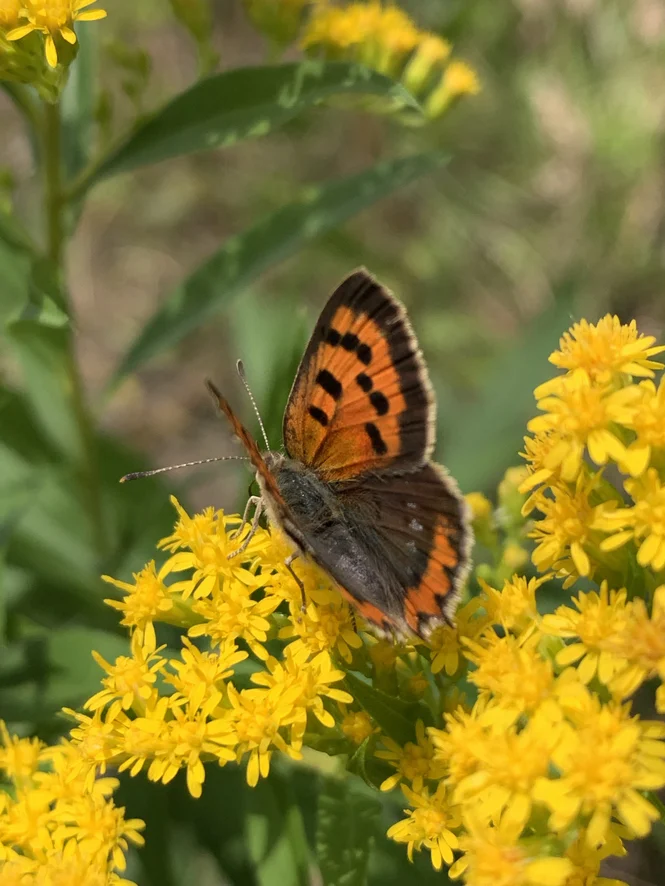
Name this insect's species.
Lycaena phlaeas
